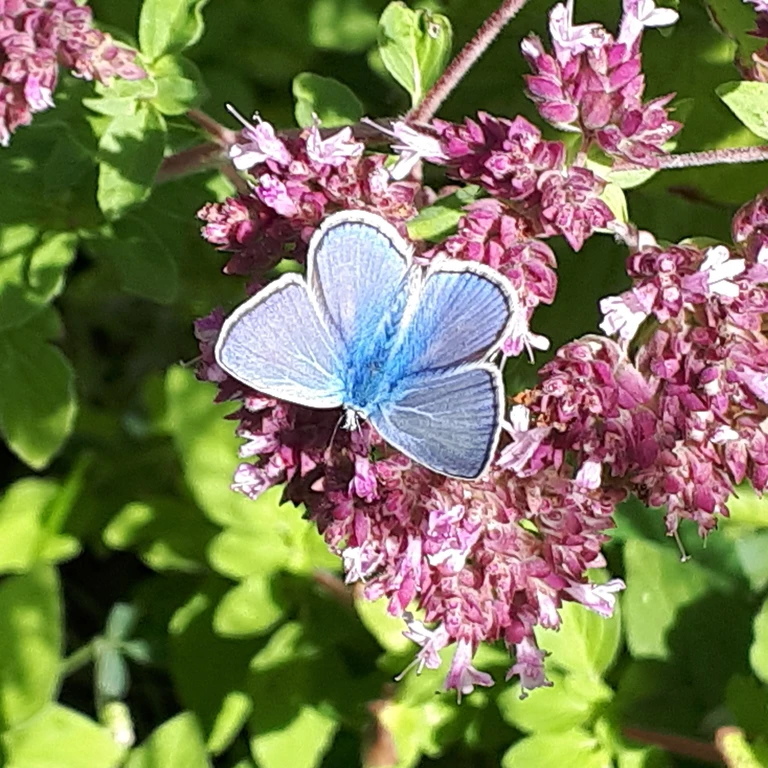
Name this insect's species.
Polyommatus icarus
